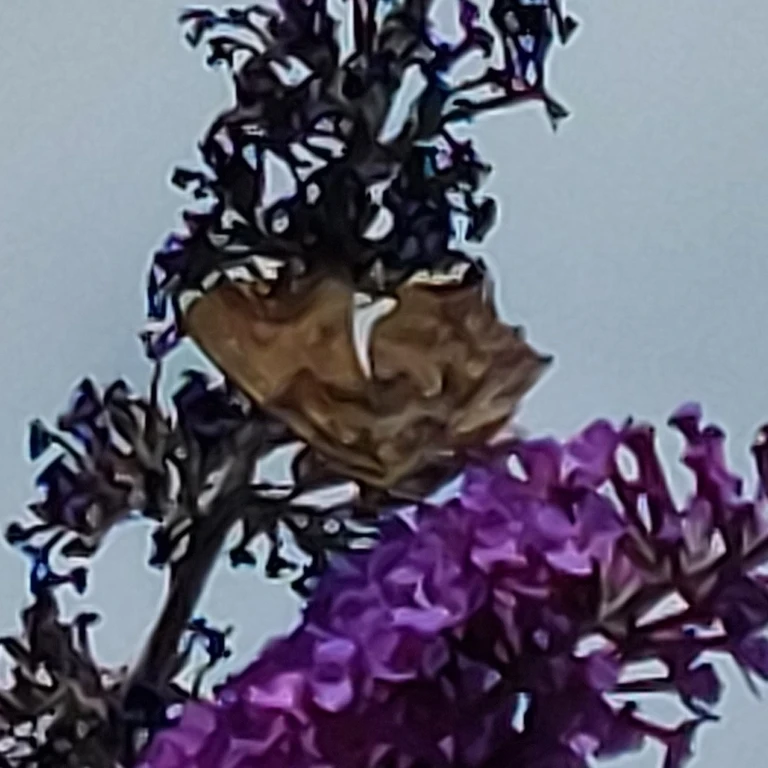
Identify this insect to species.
Polygonia c-album
